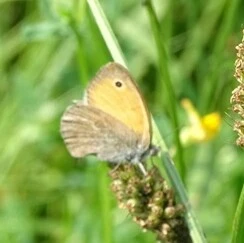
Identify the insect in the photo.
Coenonympha pamphilus
